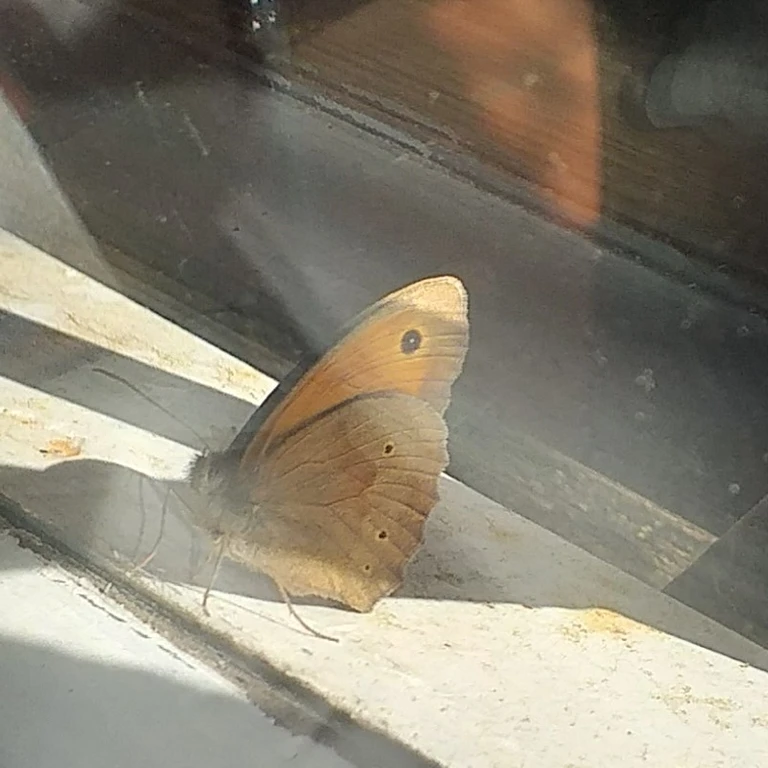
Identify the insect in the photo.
Maniola jurtina
